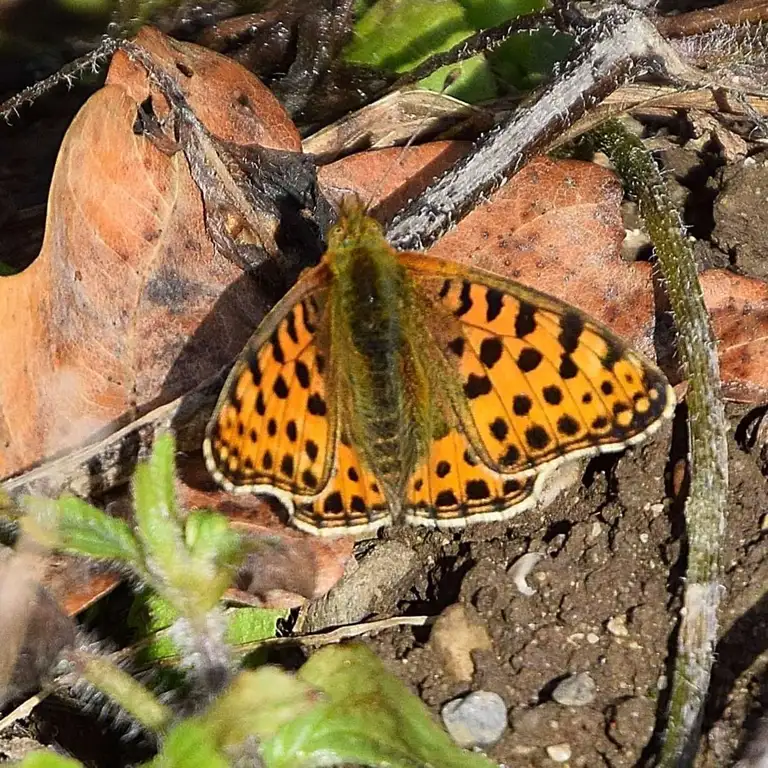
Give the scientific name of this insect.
Issoria lathonia
